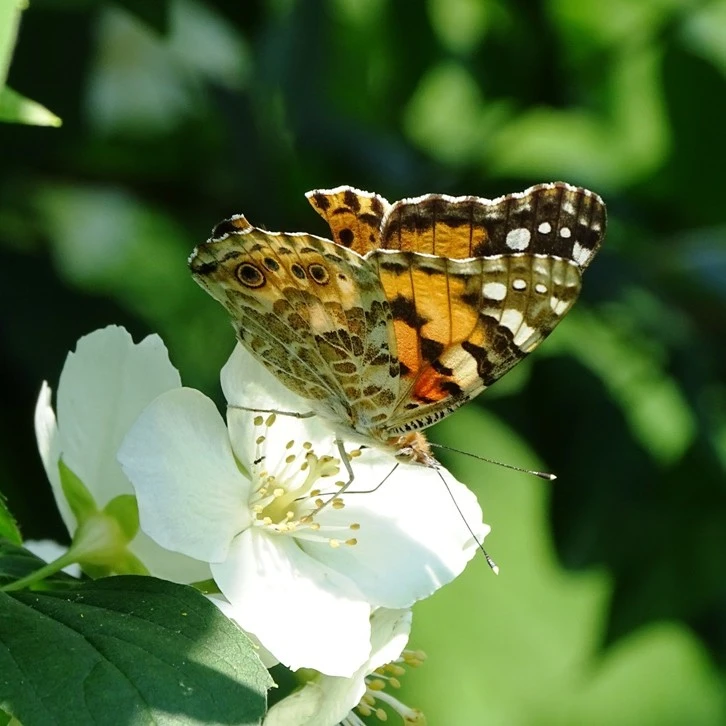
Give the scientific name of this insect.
Vanessa cardui
